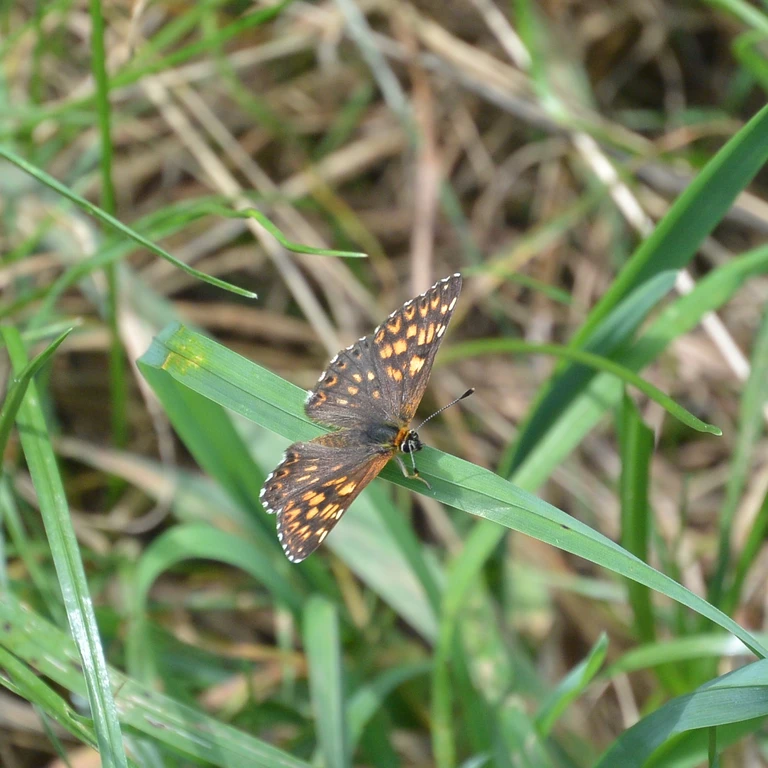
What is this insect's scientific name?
Hamearis lucina
